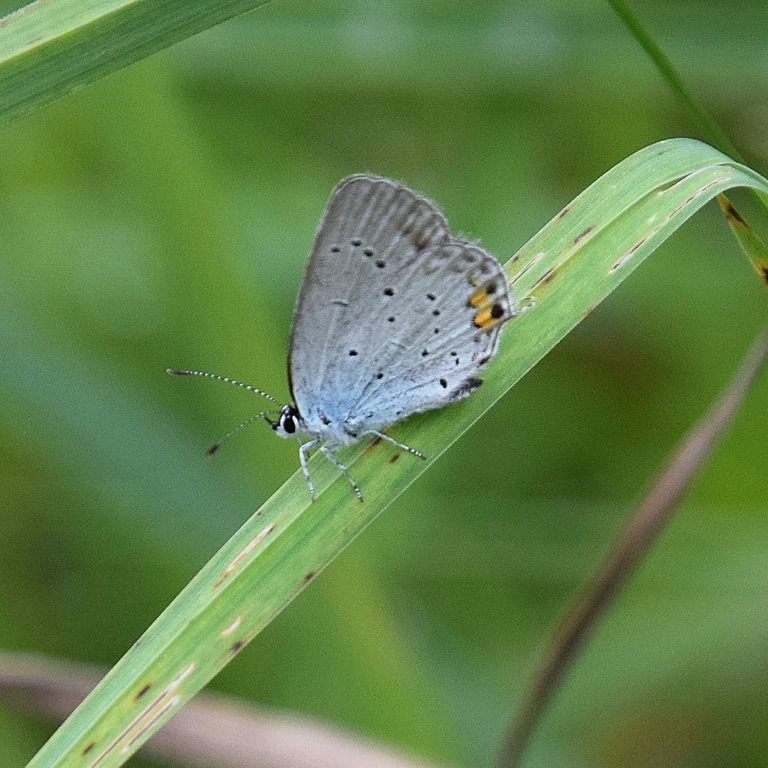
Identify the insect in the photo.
Cupido argiades (also Elkalyce argiades)
